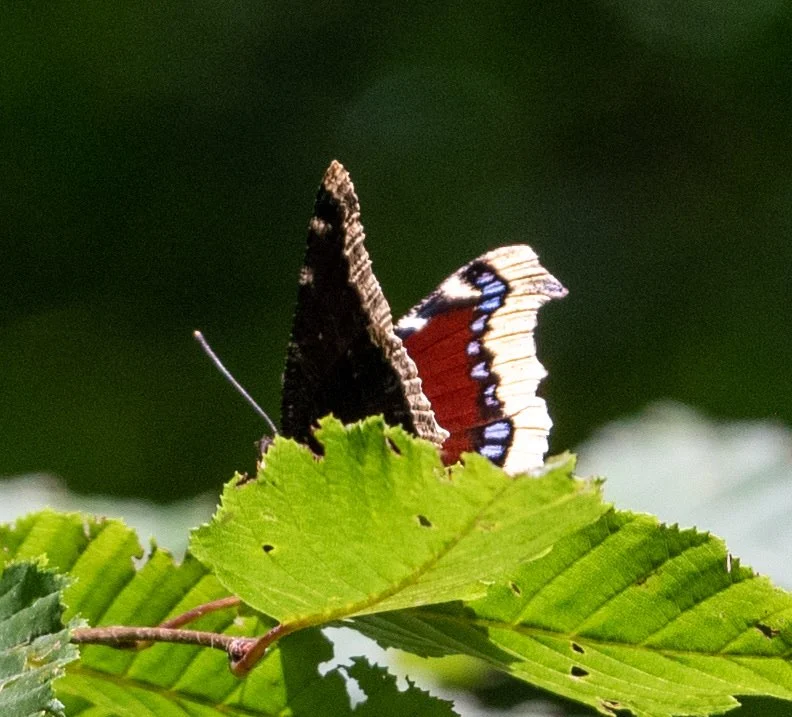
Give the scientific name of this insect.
Nymphalis antiopa
